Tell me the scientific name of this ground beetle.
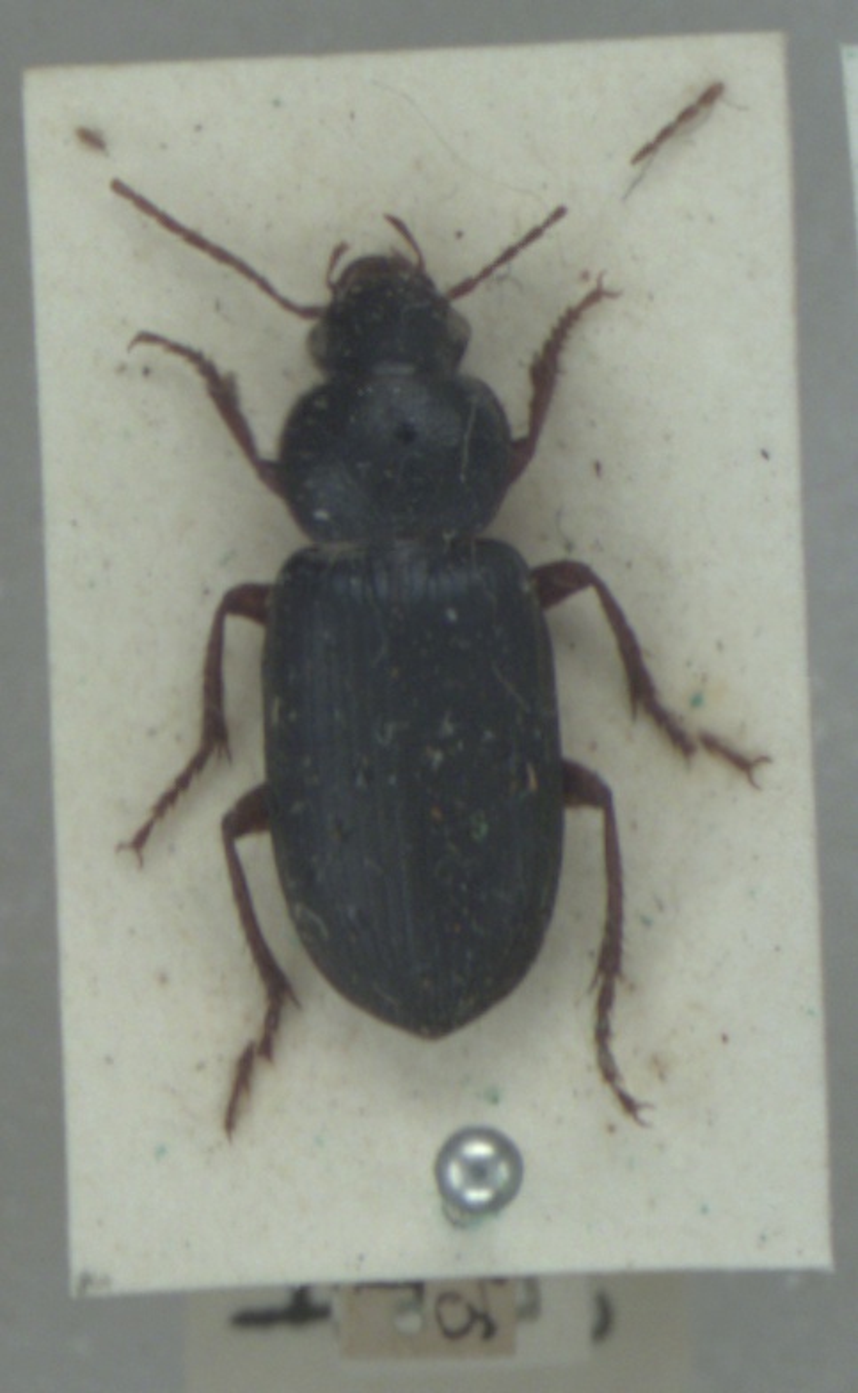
Ophonus ardosiacus
